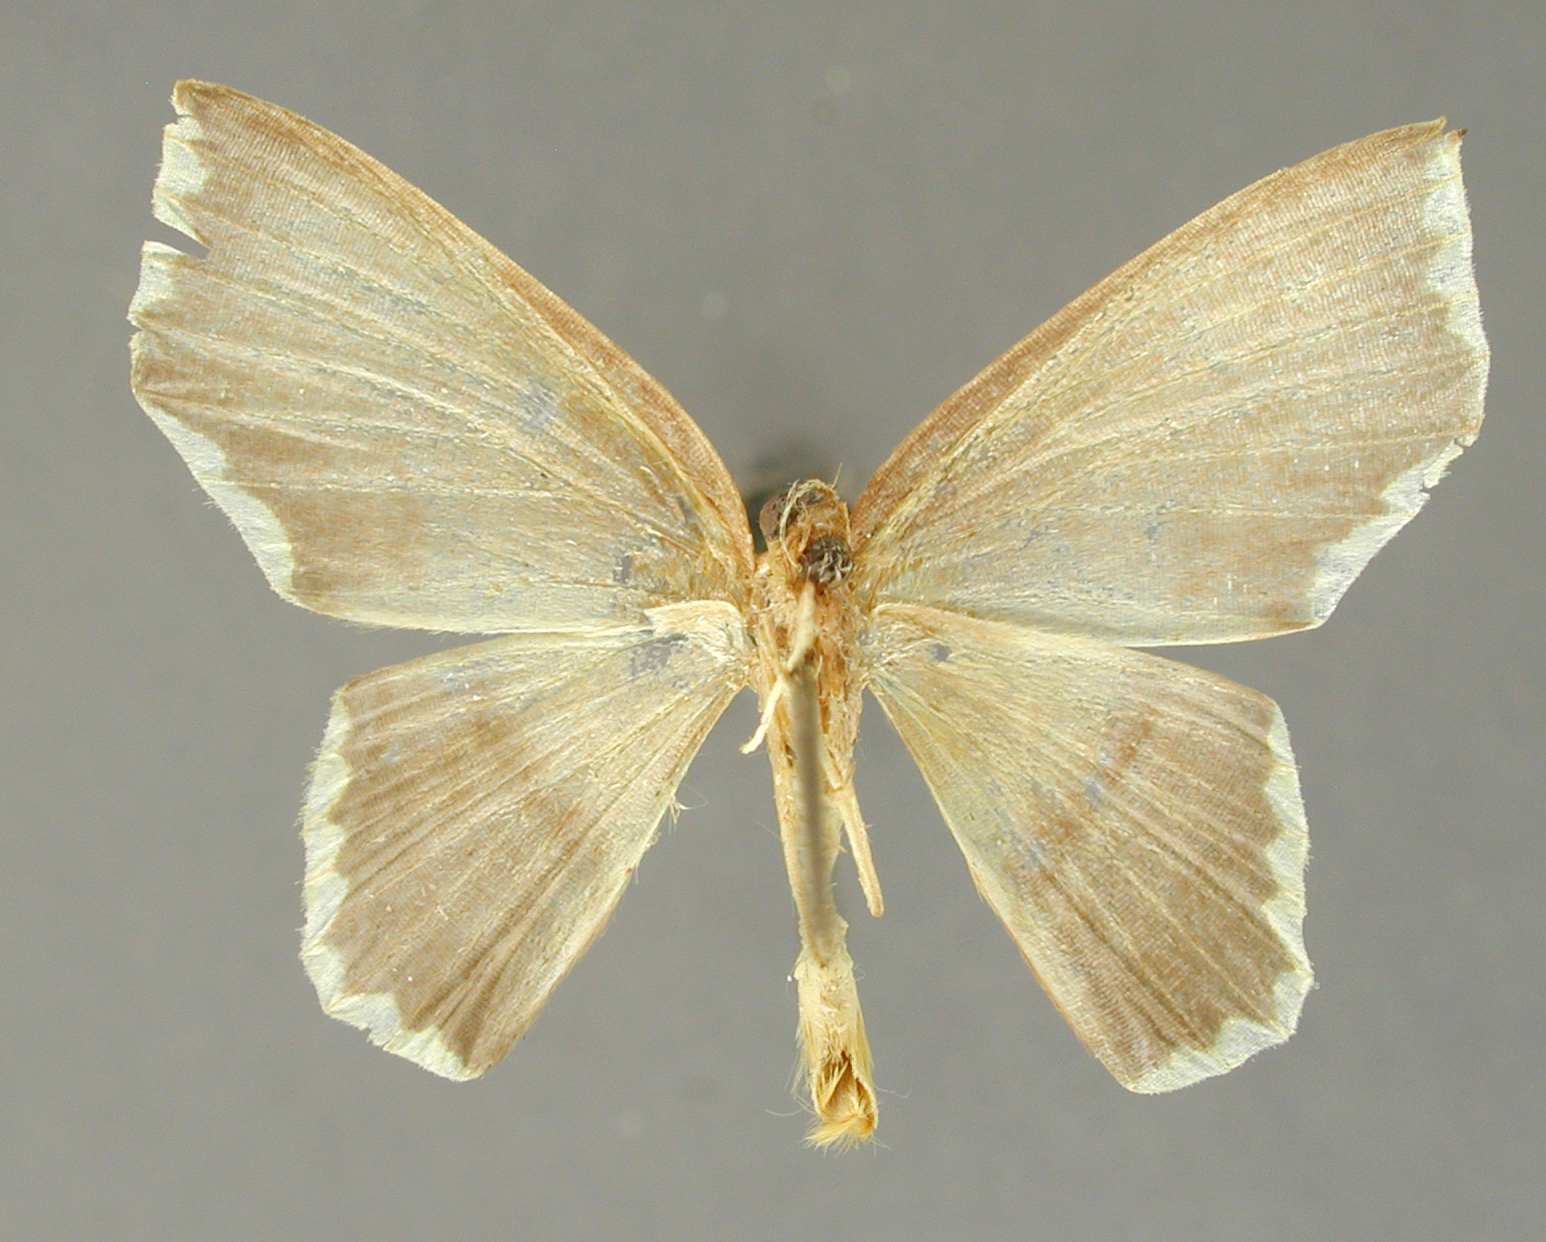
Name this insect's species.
Amaurinia furvibasis
